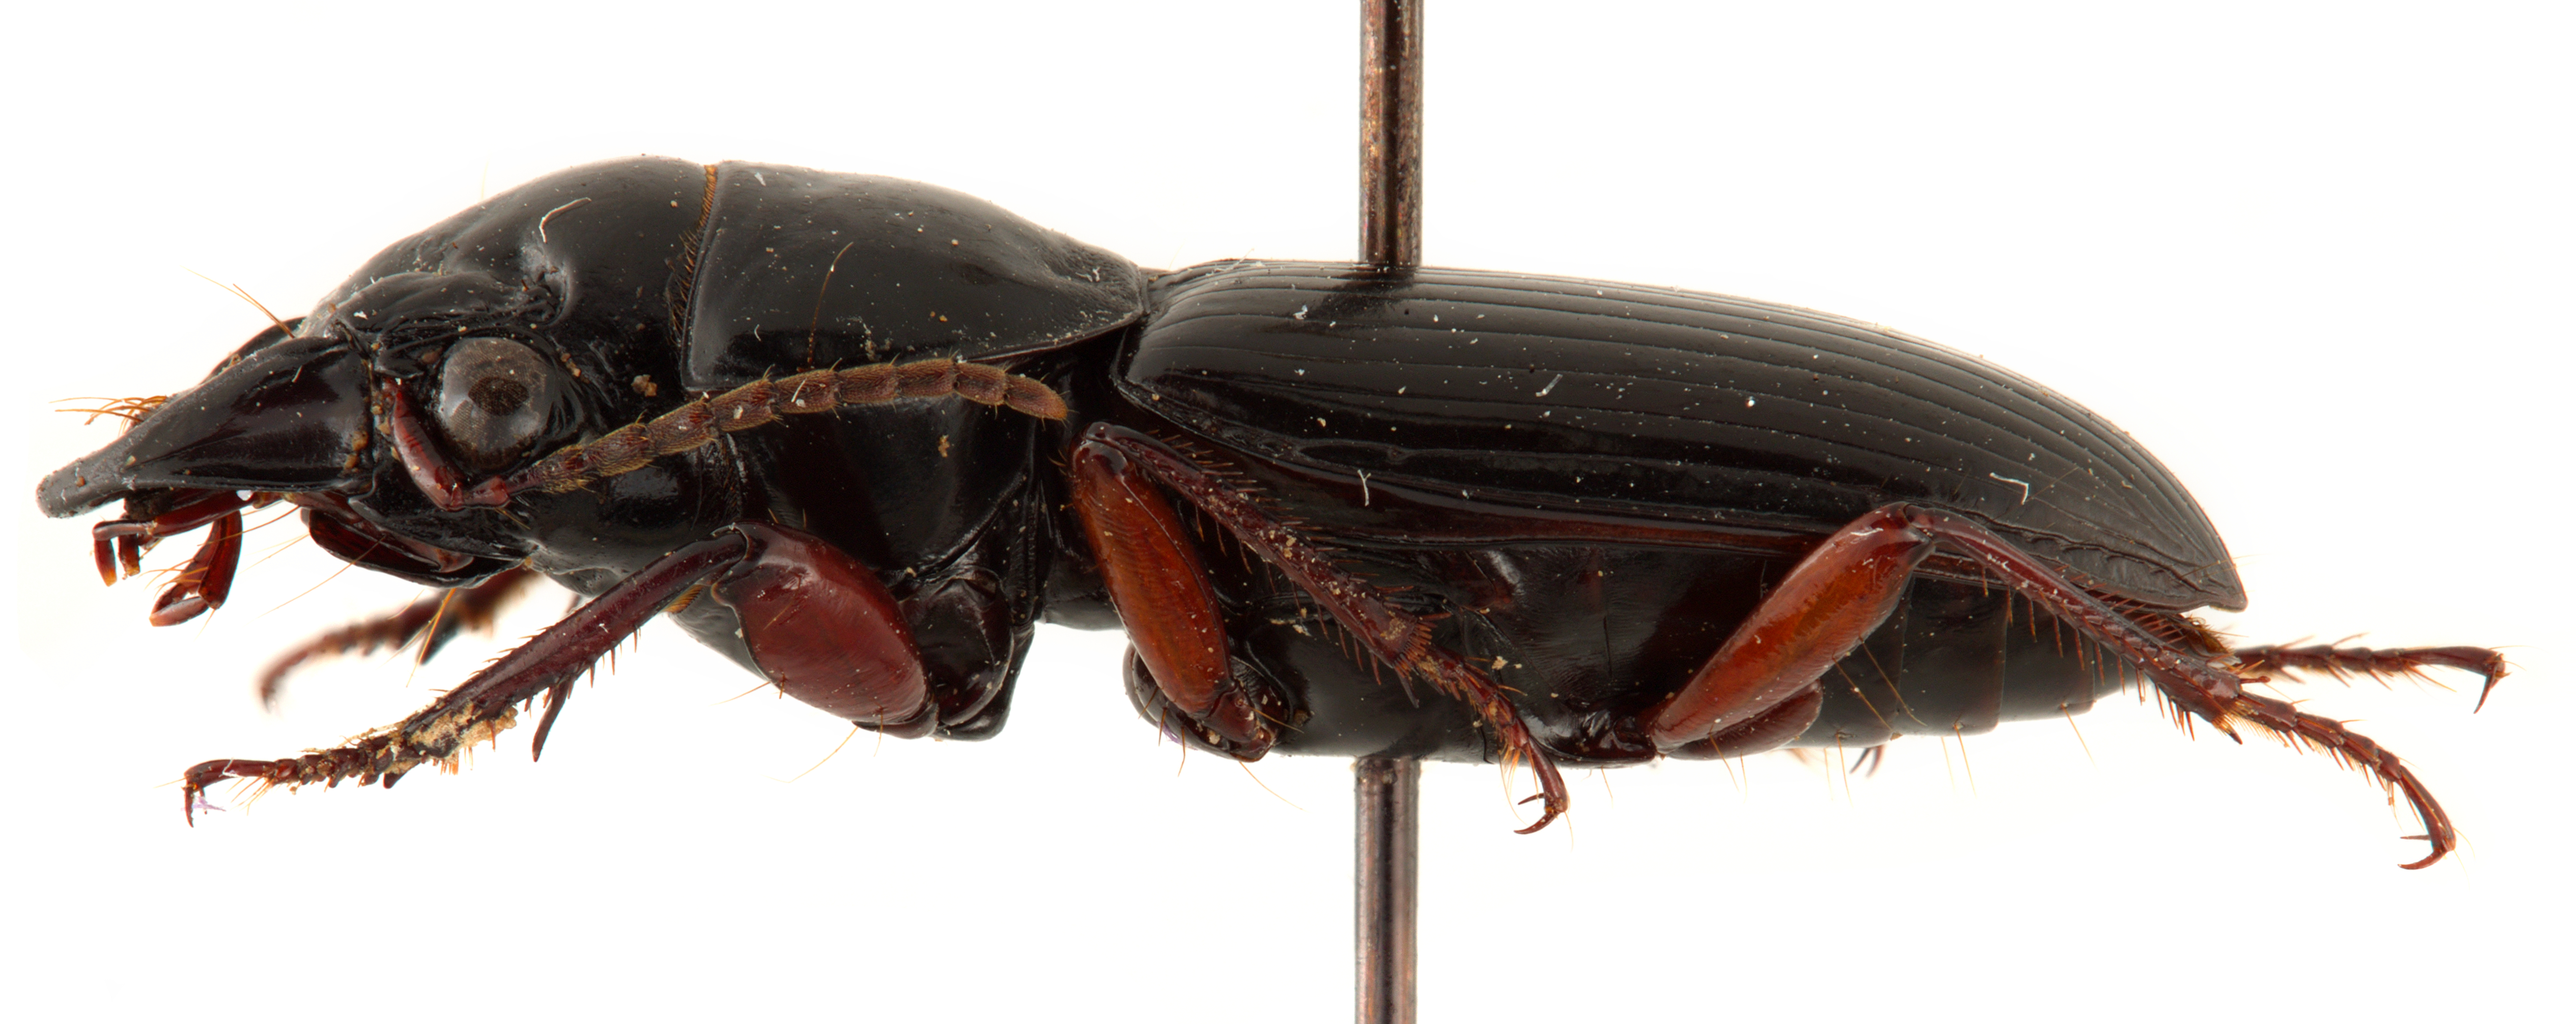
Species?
Polpochila capitata
